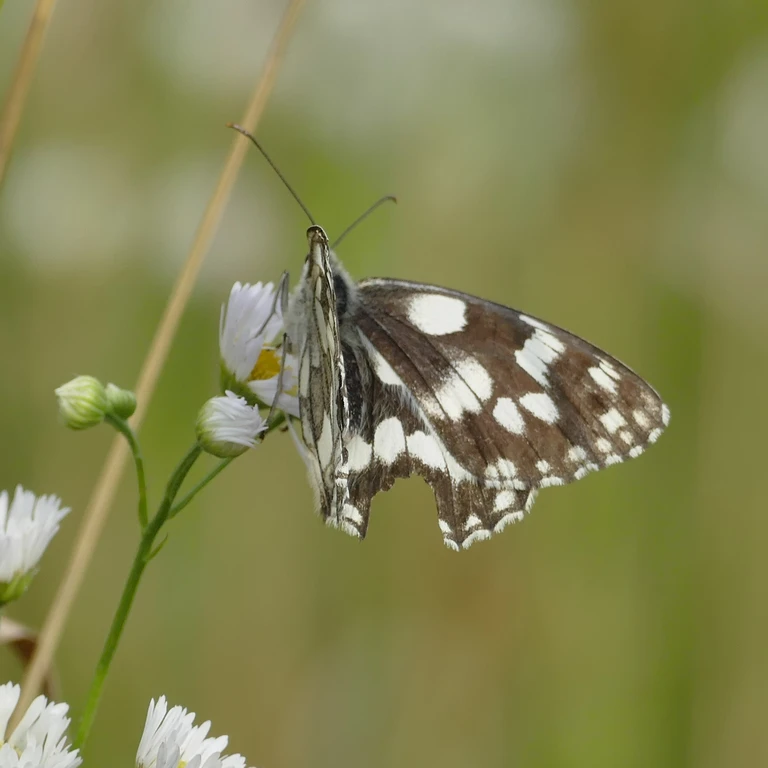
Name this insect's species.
Melanargia galathea
